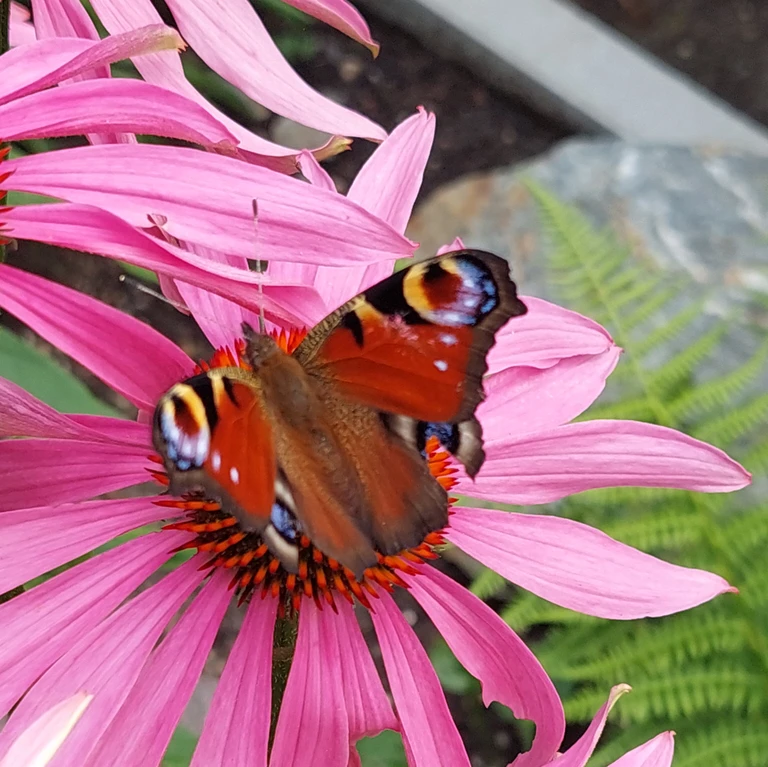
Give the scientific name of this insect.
Aglais io
